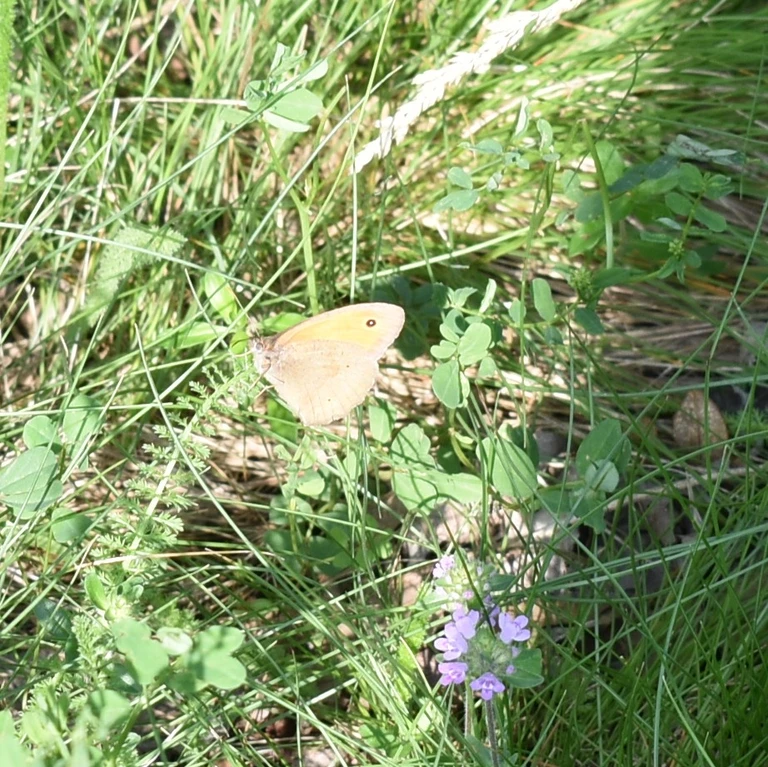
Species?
Maniola jurtina
